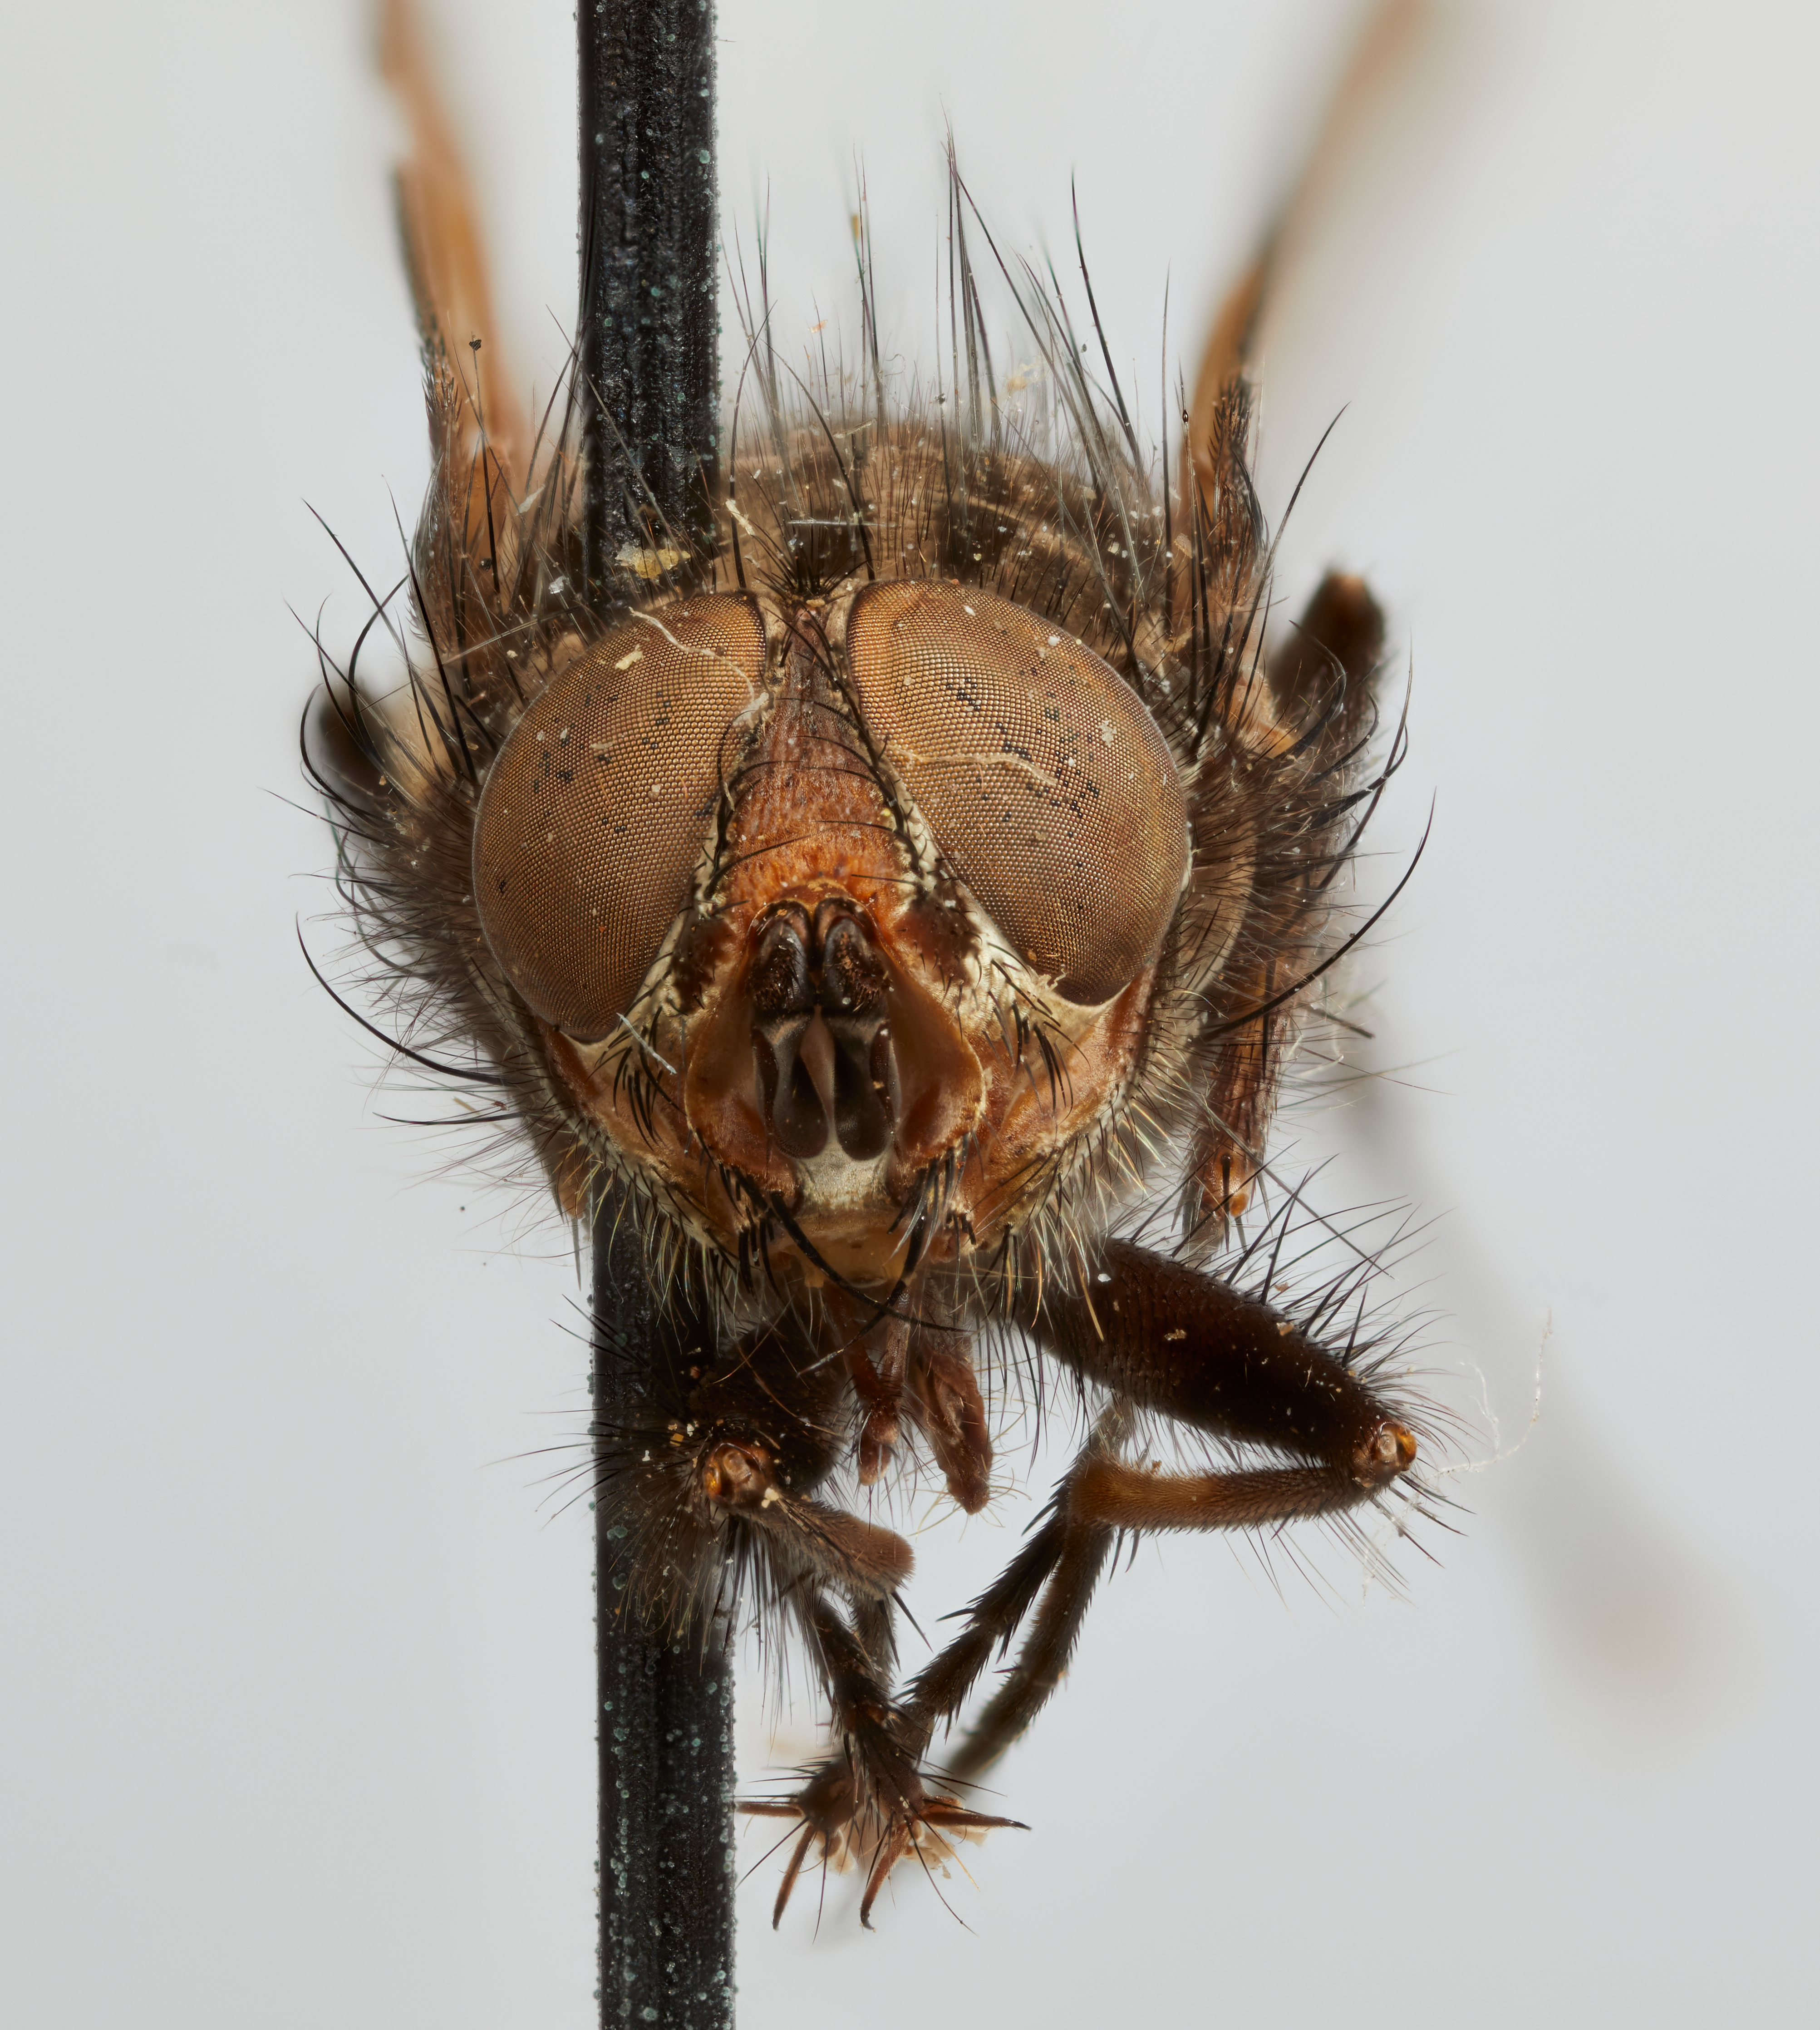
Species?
Morphodexia clausa
